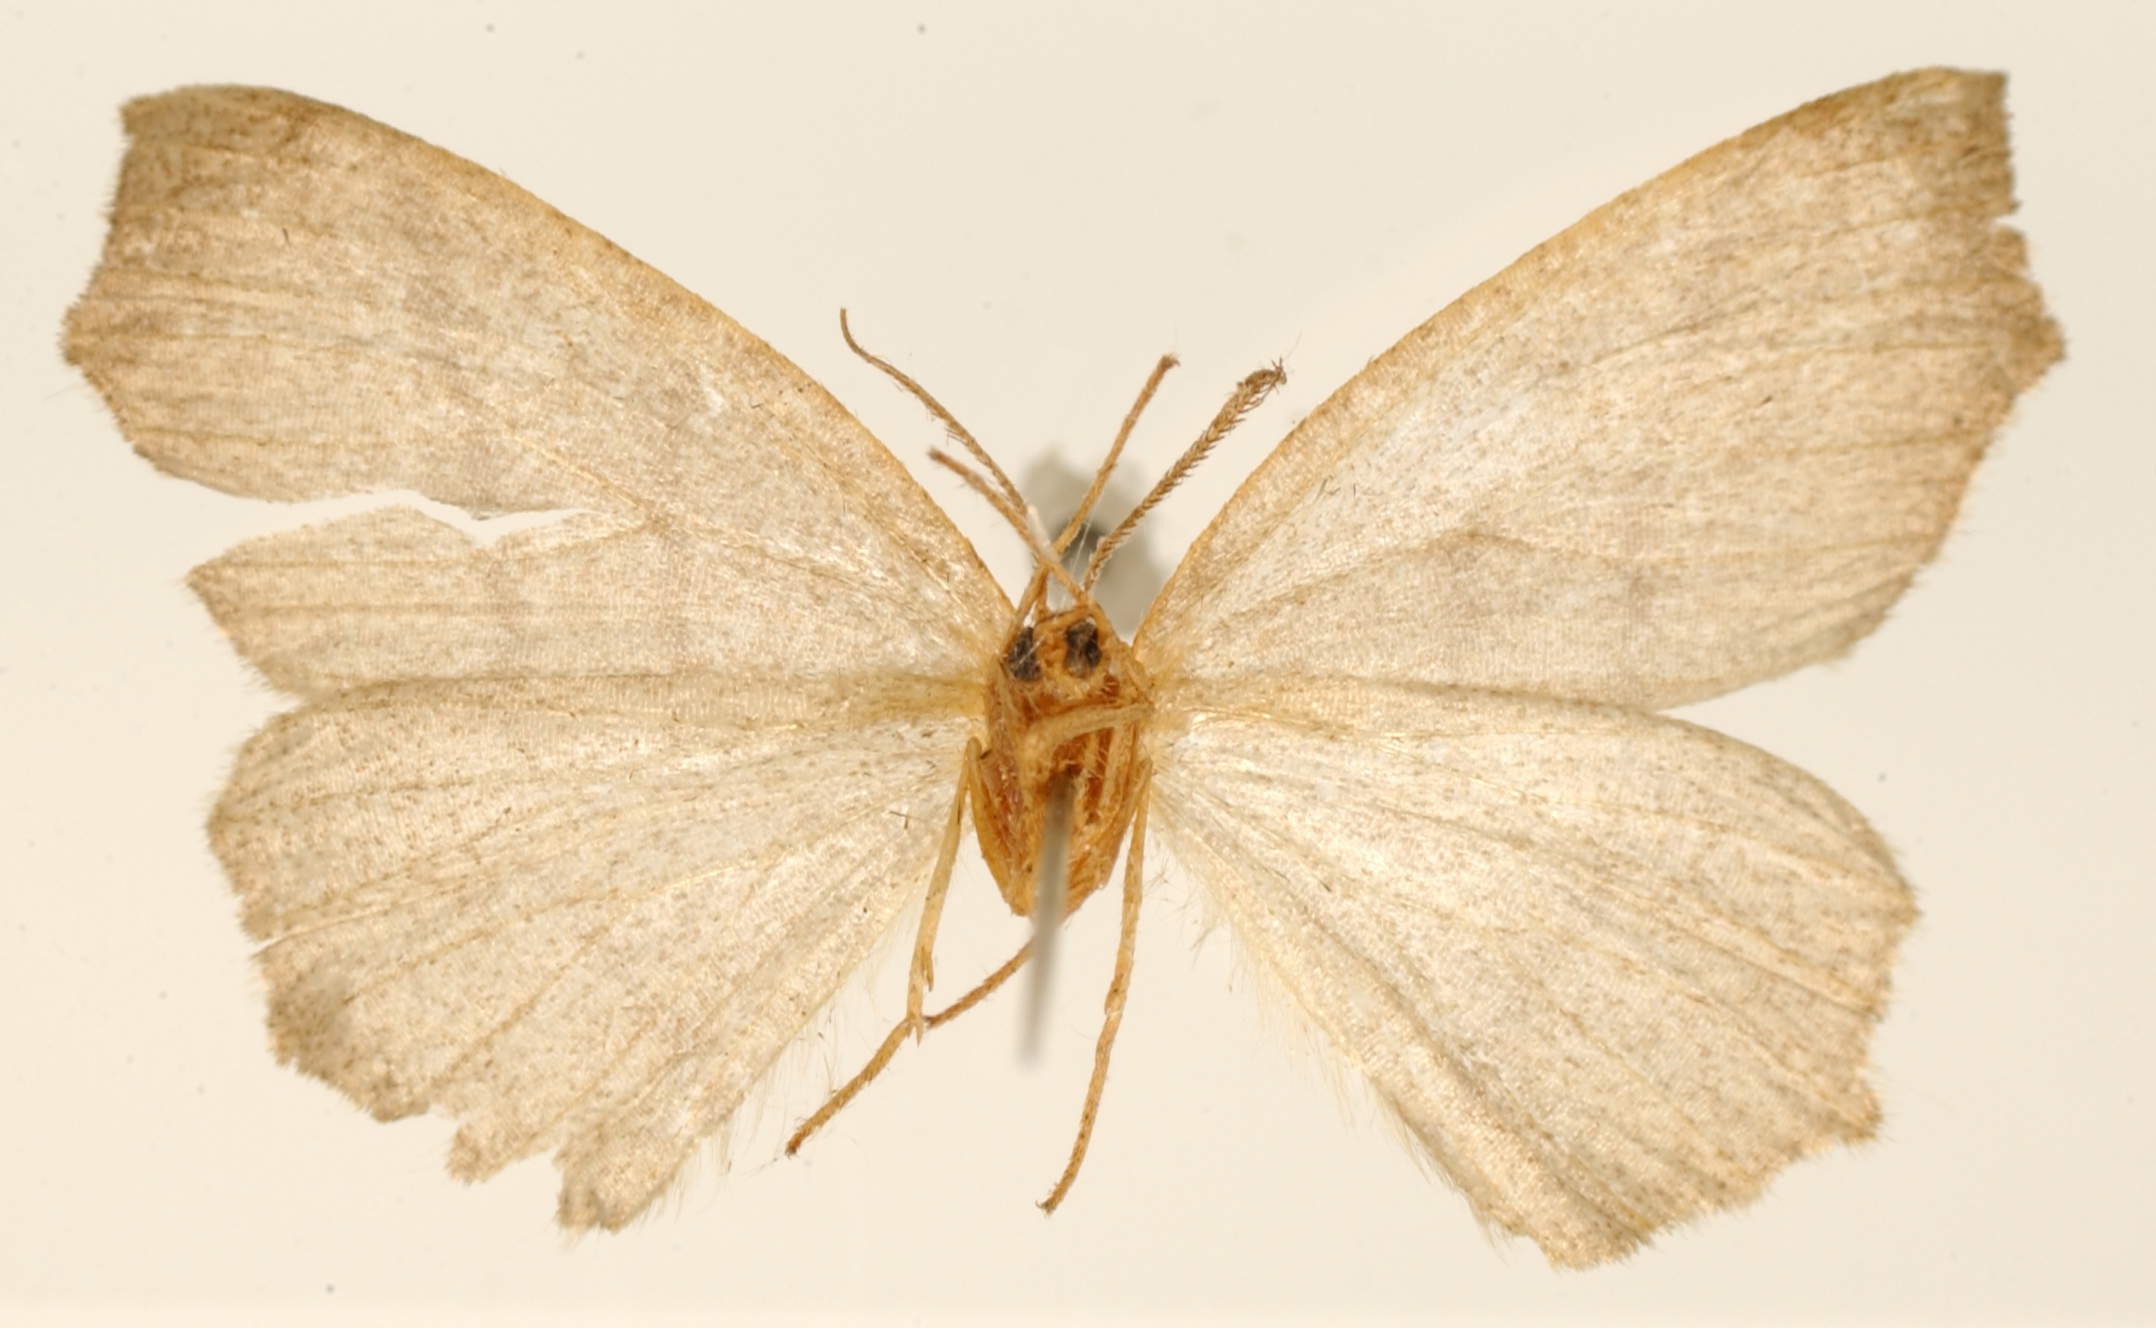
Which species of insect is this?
Metanema santella
